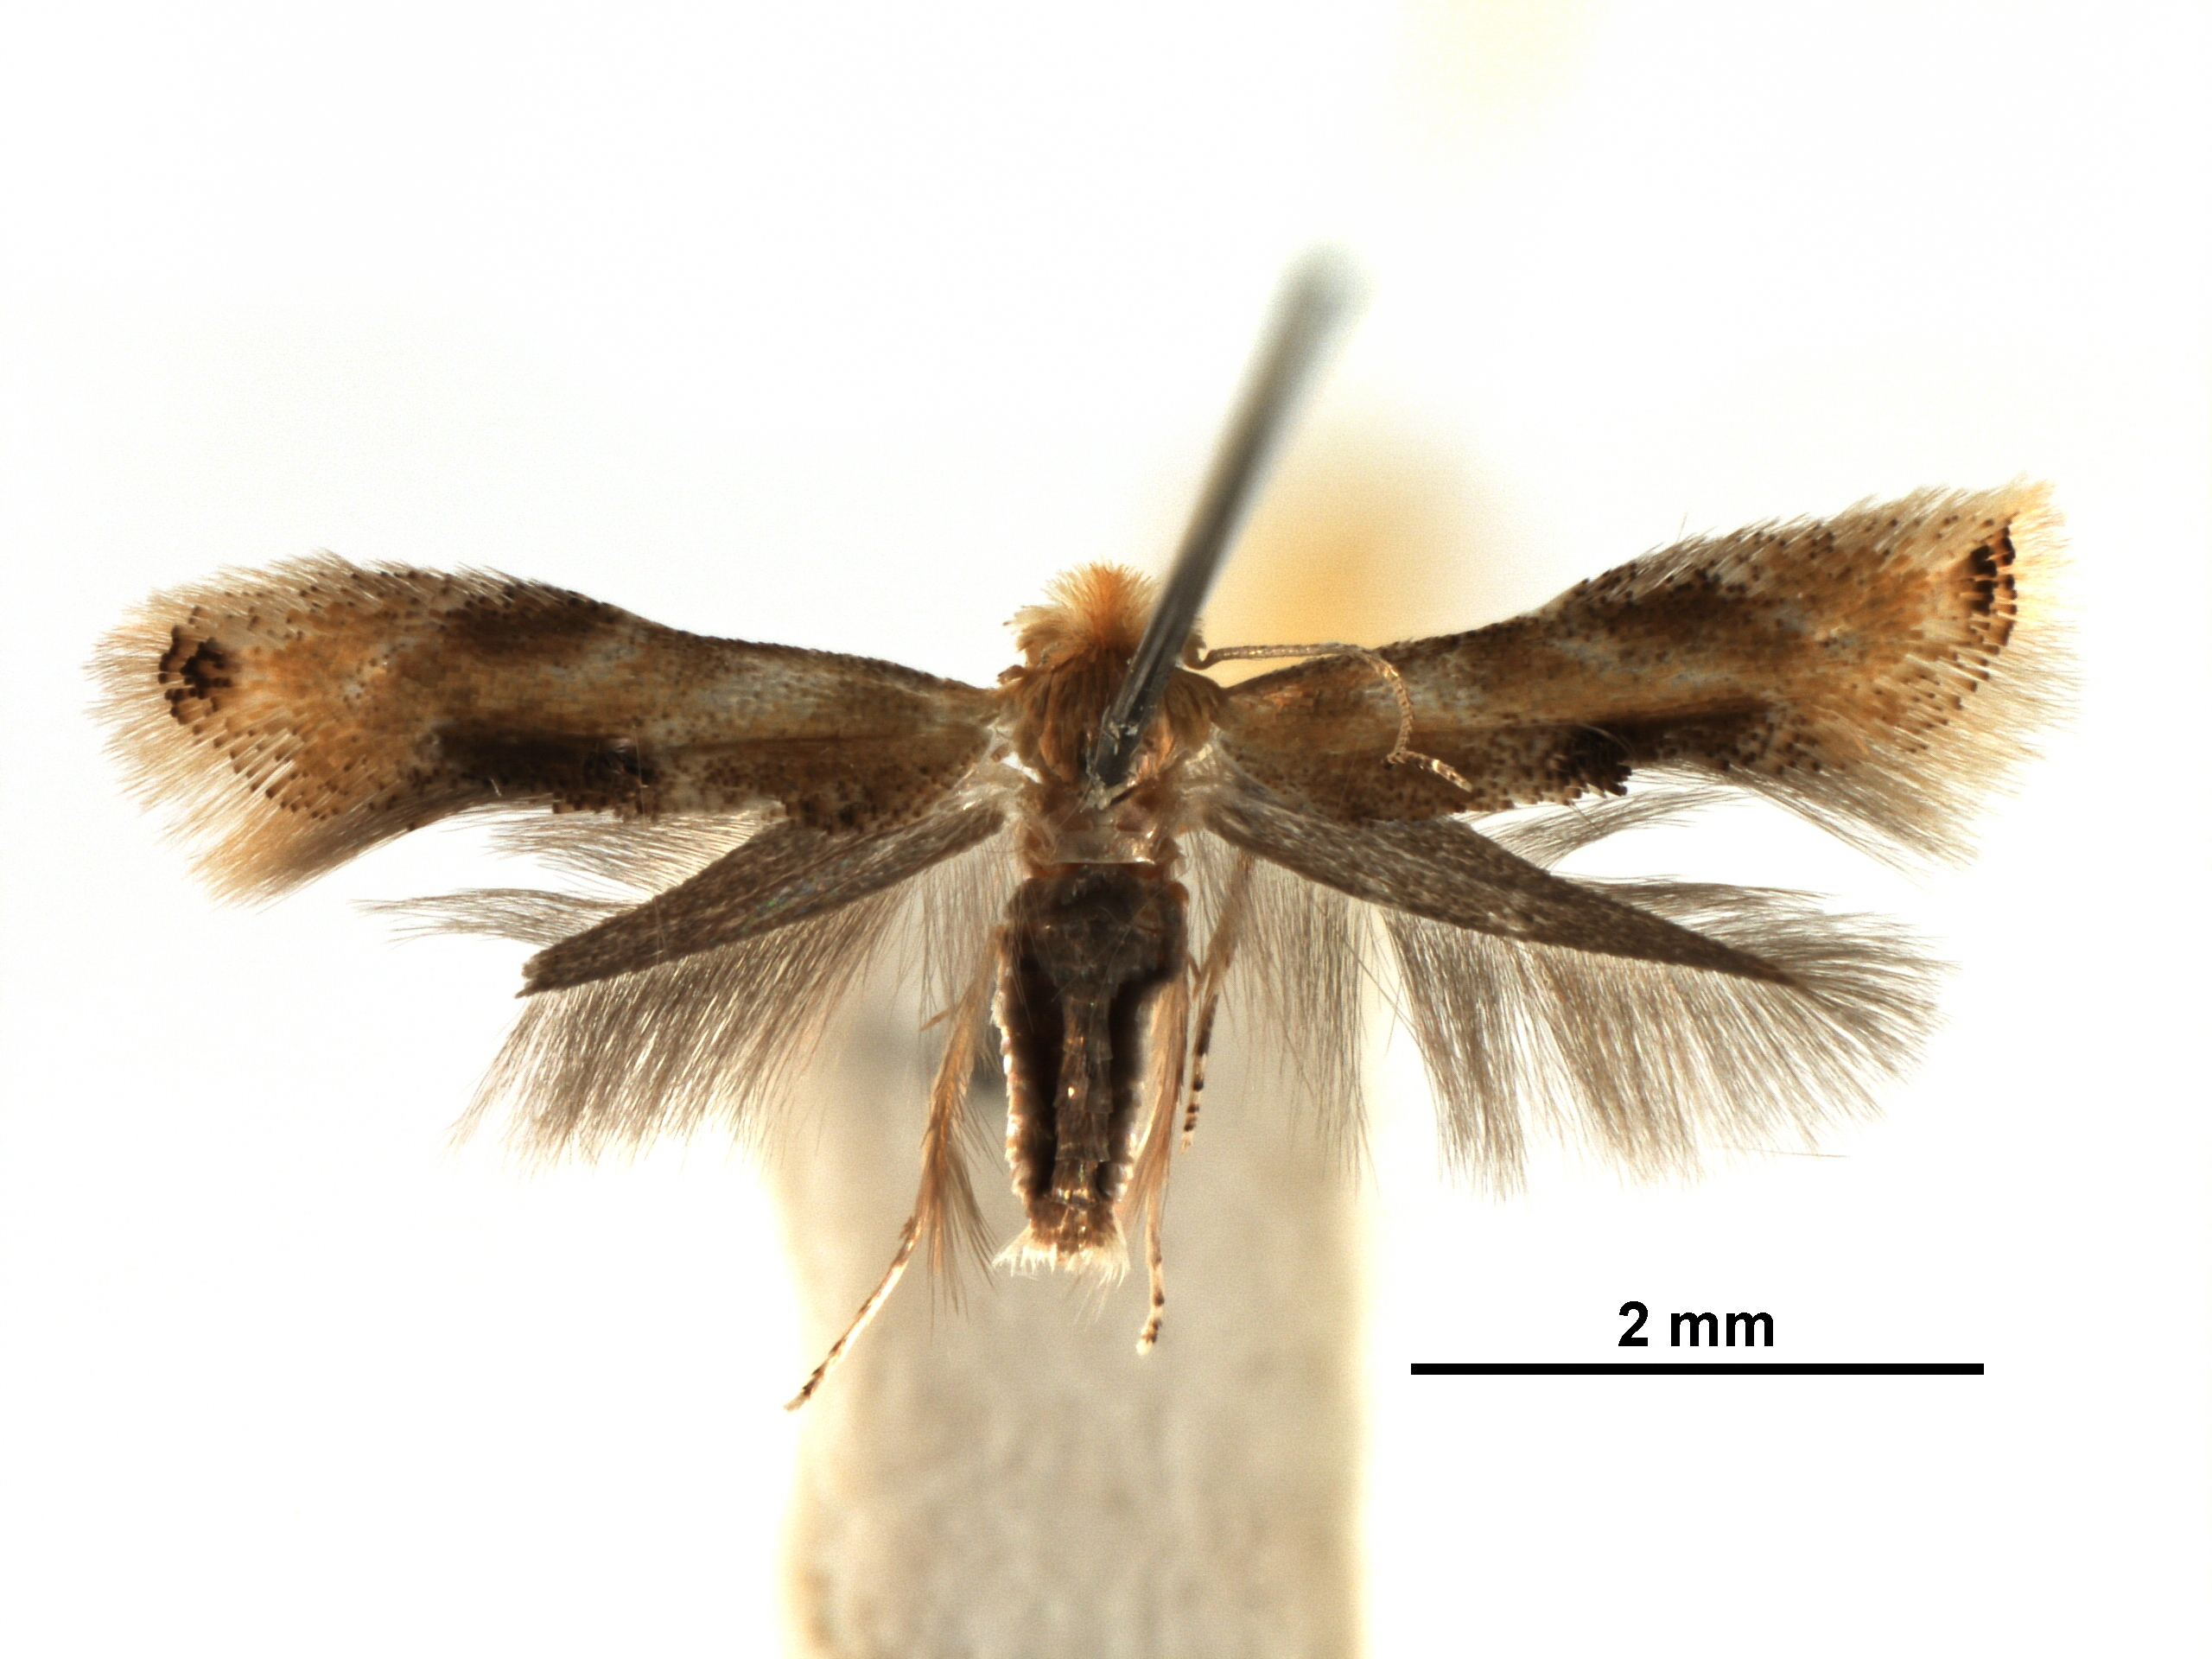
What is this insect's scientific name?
Bucculatrix domicola
